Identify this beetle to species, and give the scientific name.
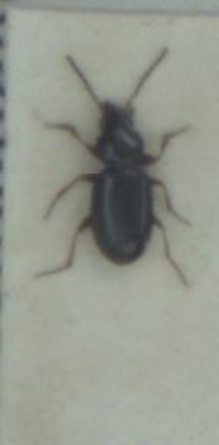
Bembidion obtusum
